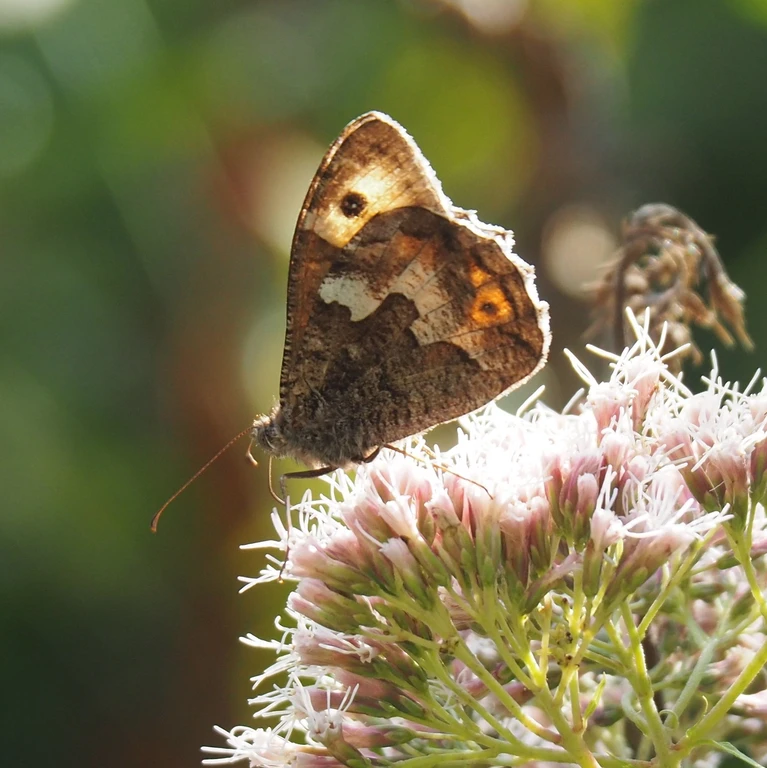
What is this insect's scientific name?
Hipparchia semele
